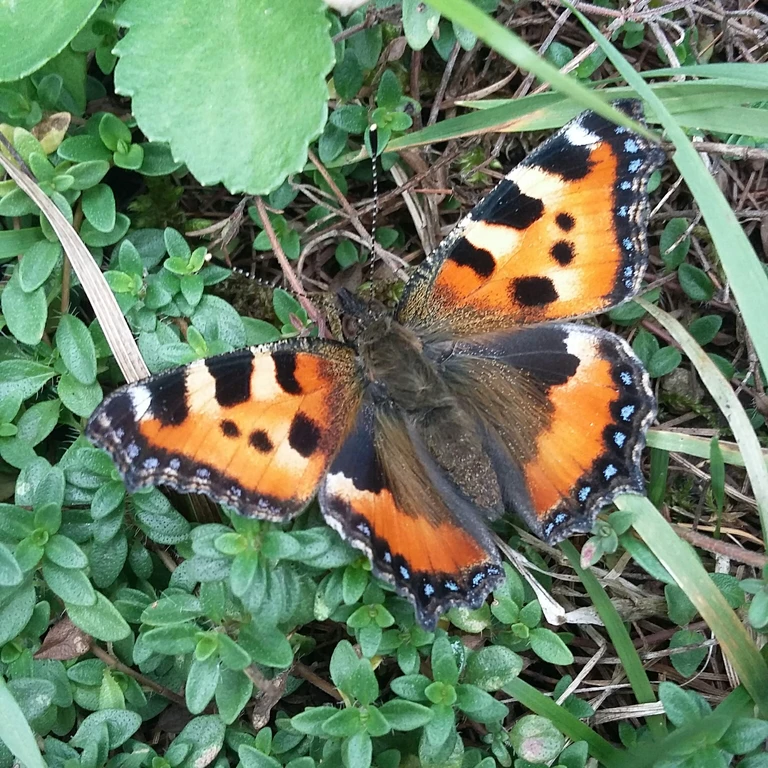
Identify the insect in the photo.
Aglais urticae
